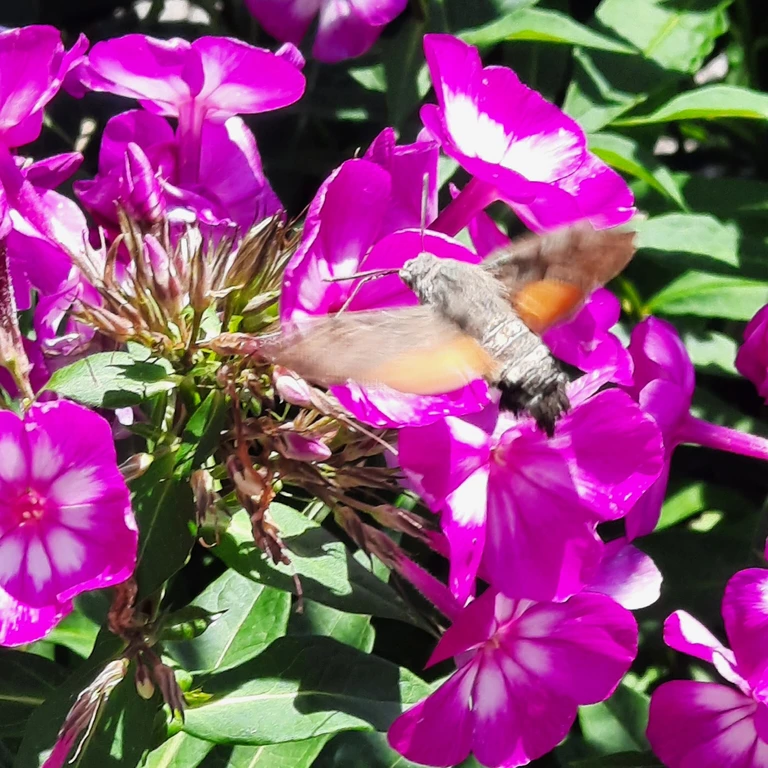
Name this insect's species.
Macroglossum stellatarum
